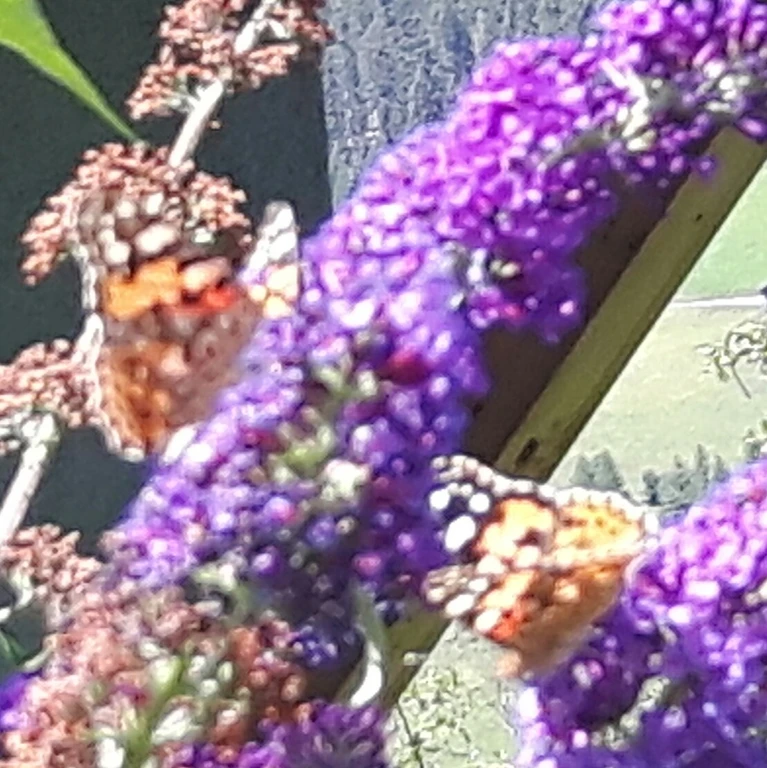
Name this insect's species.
Vanessa cardui
